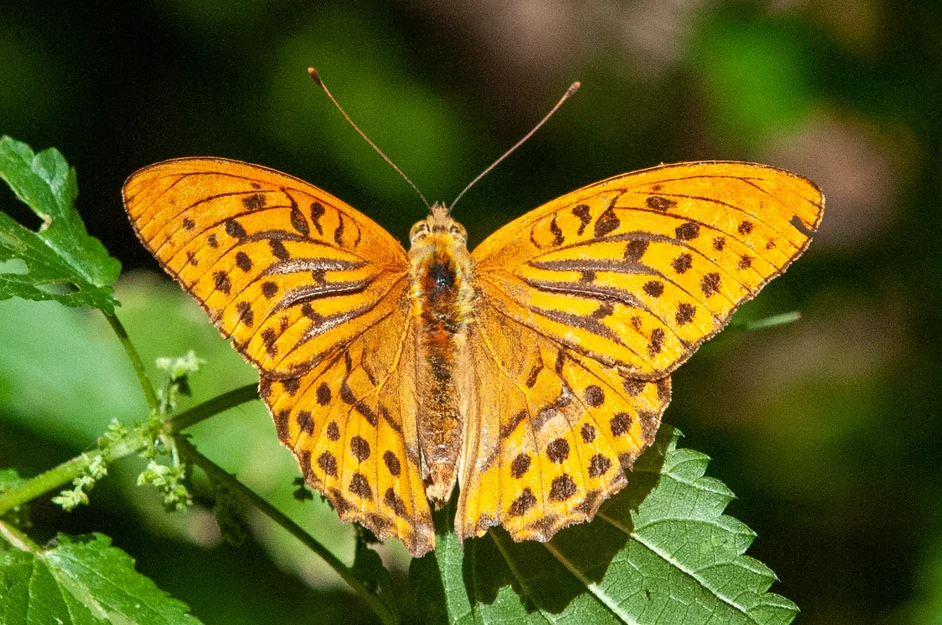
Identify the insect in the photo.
Argynnis paphia
